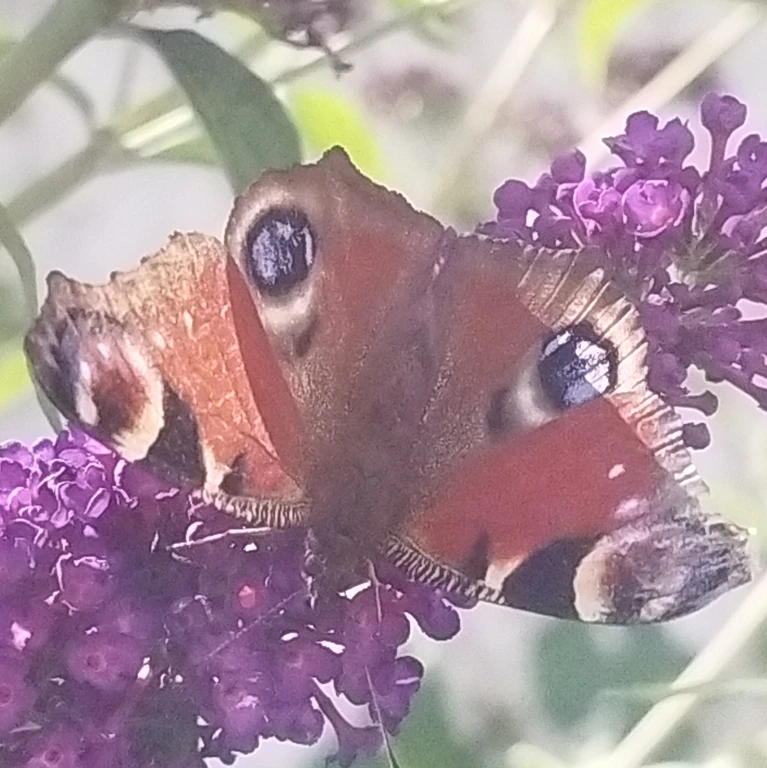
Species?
Aglais io
